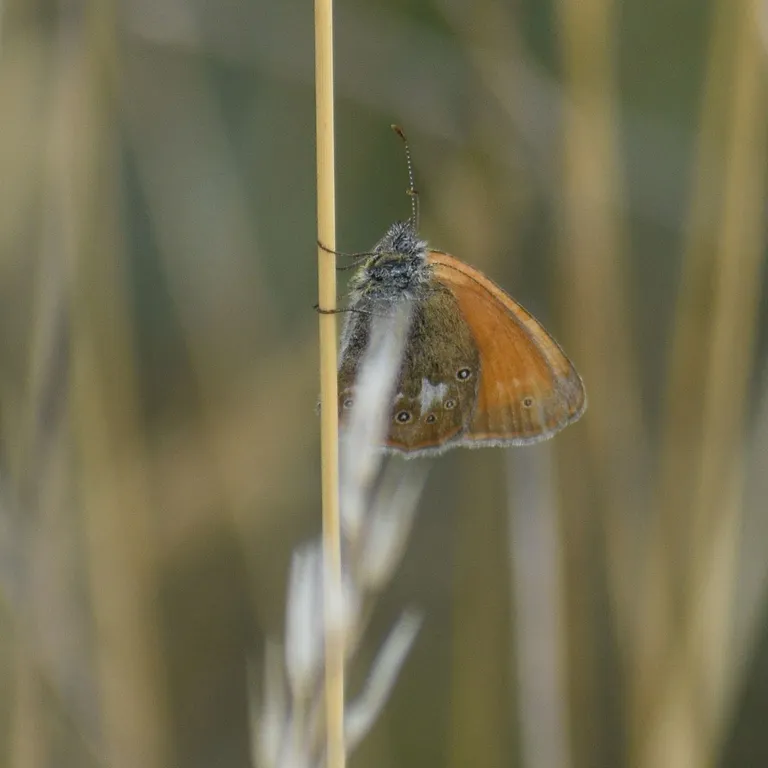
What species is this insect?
Coenonympha glycerion (also Coenonympha iphis)
